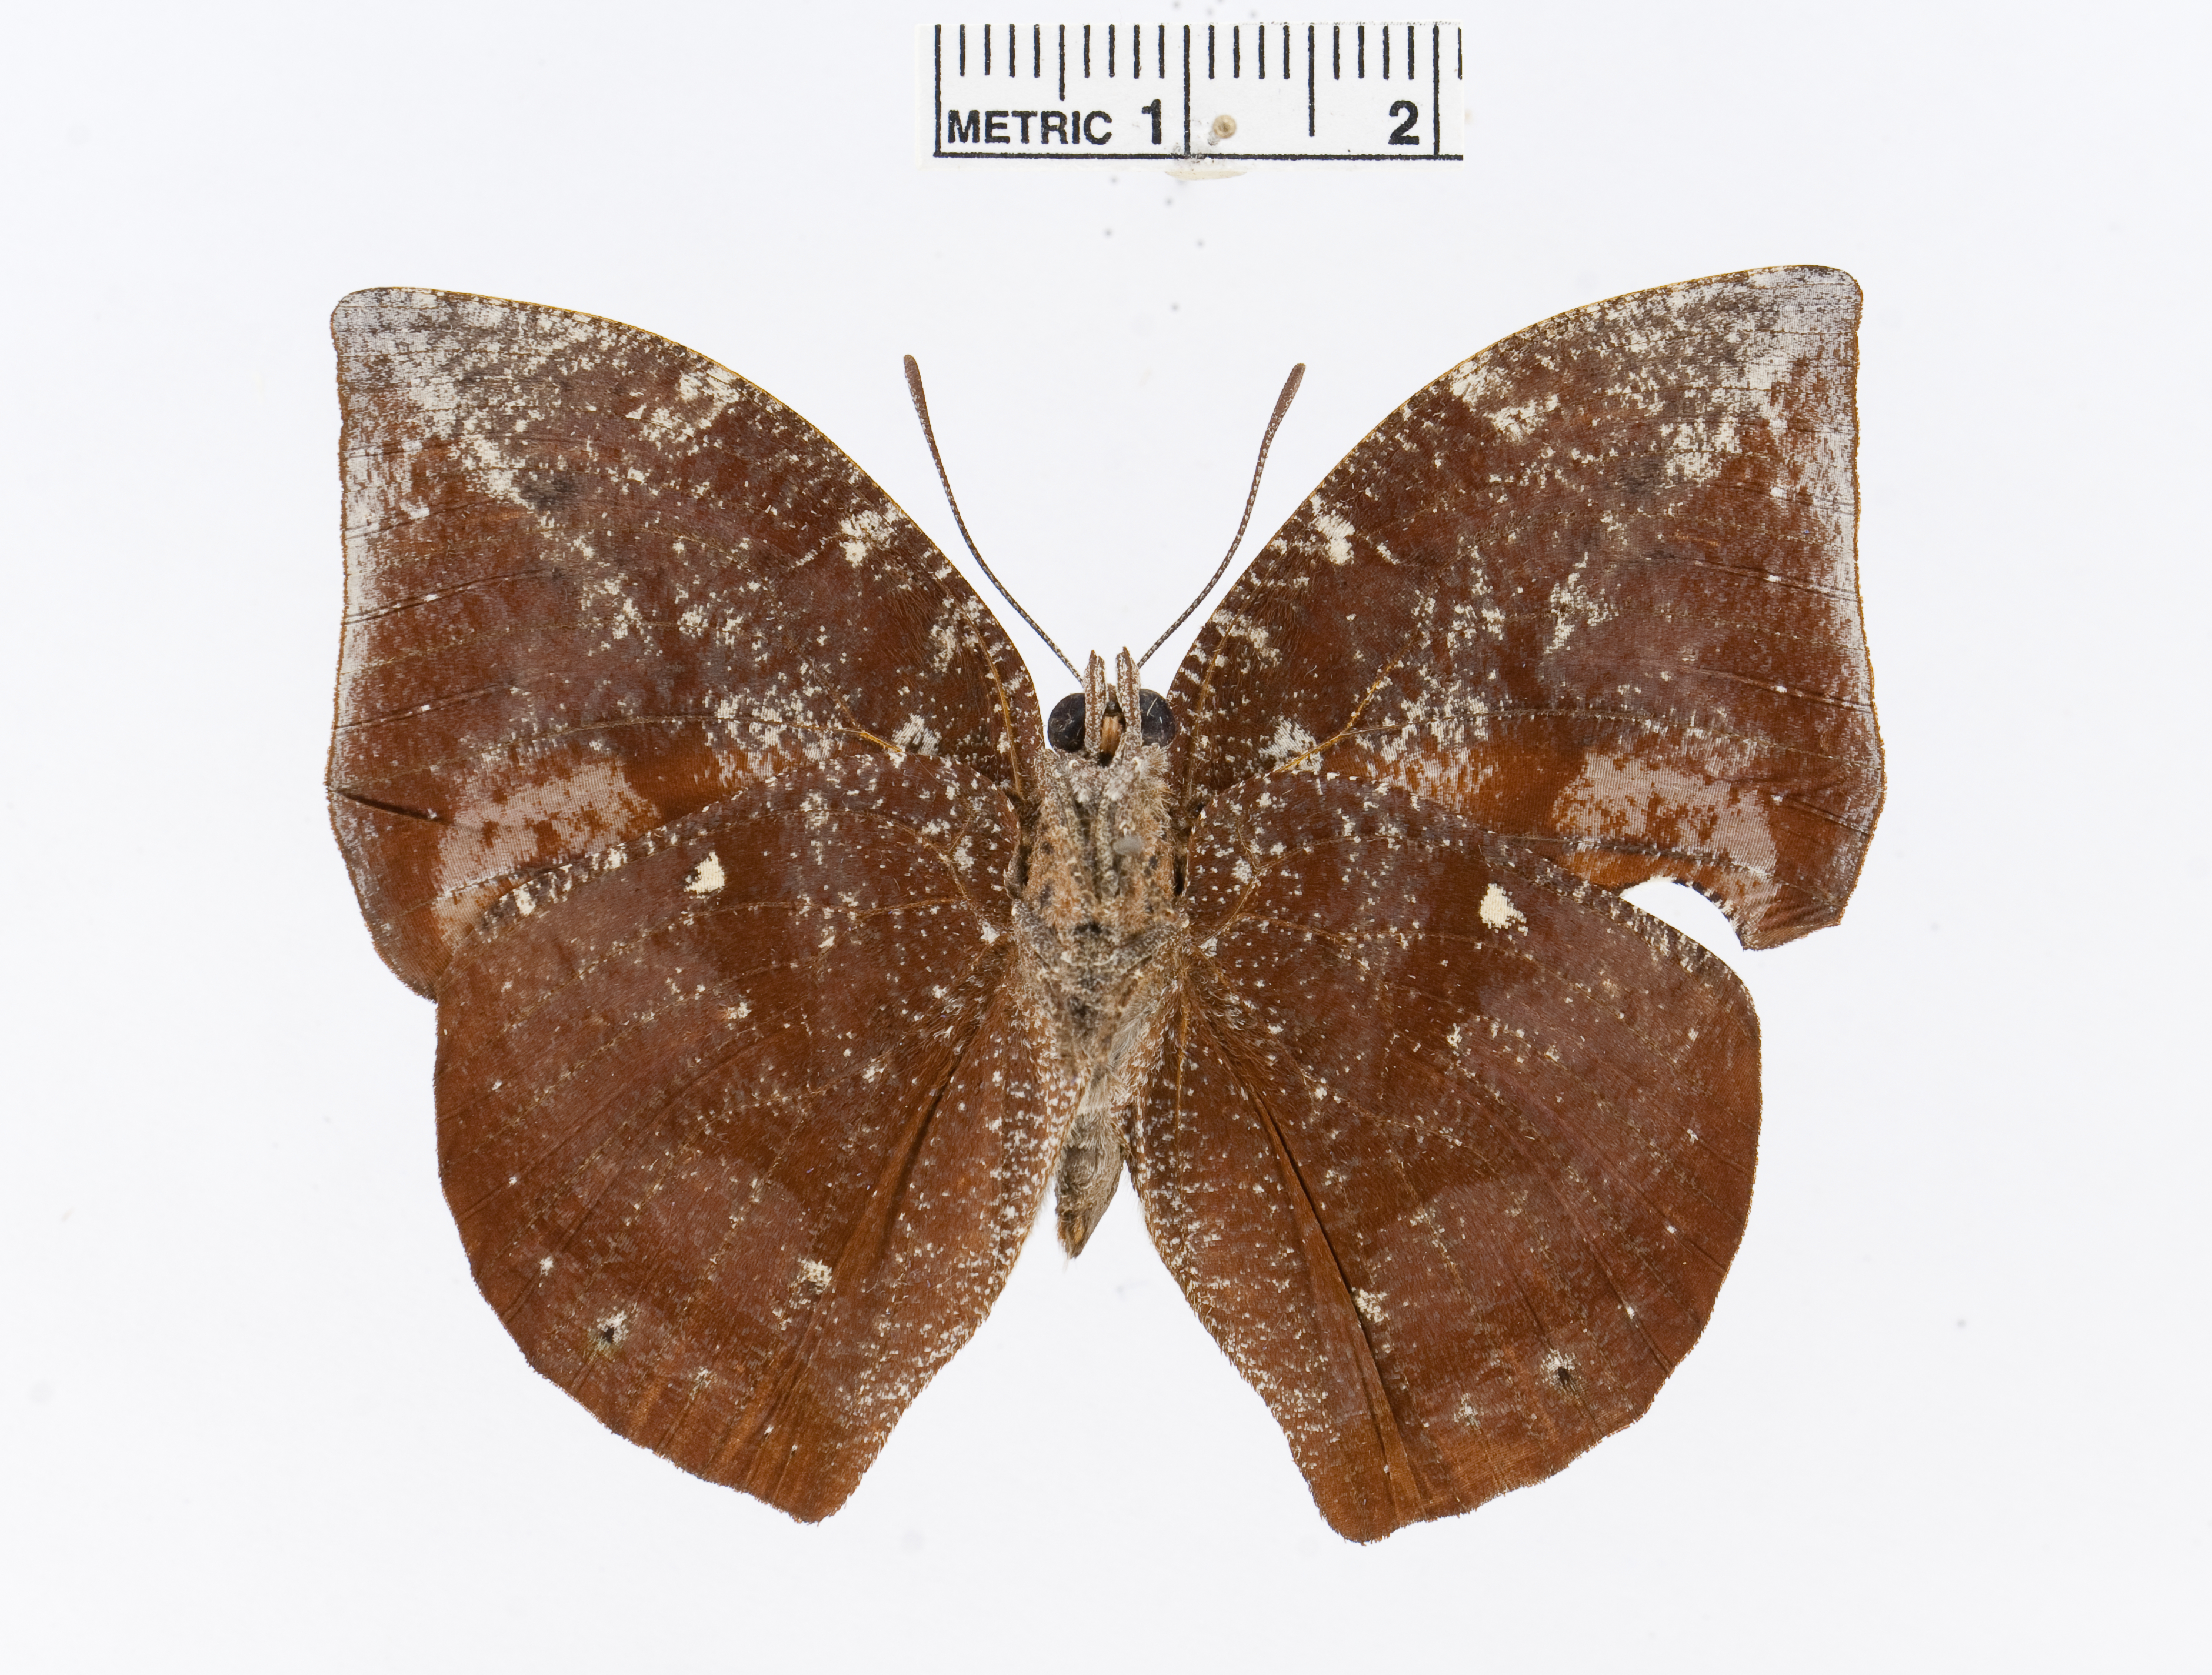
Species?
Memphis offa
